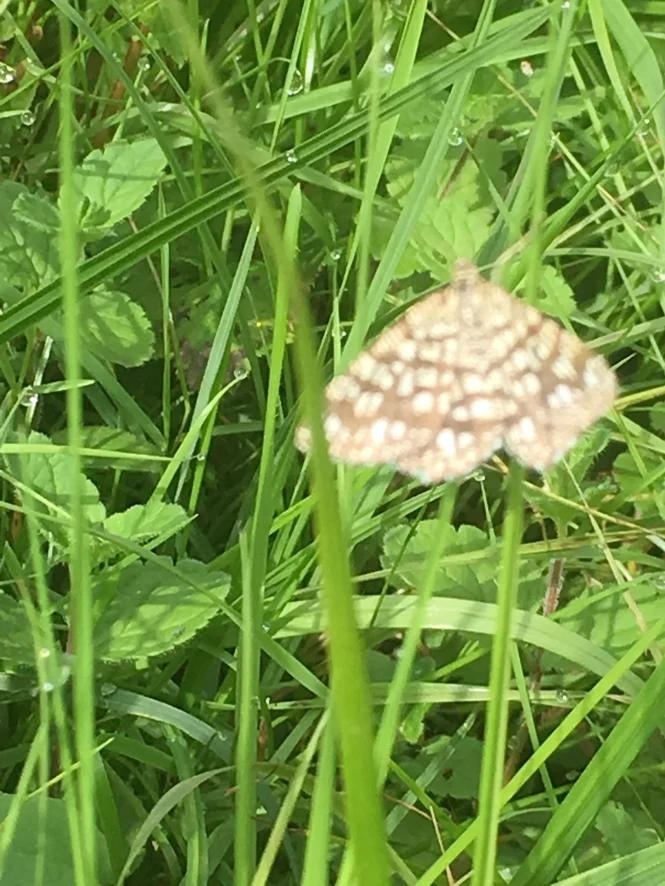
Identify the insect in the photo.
Chiasmia clathrata
